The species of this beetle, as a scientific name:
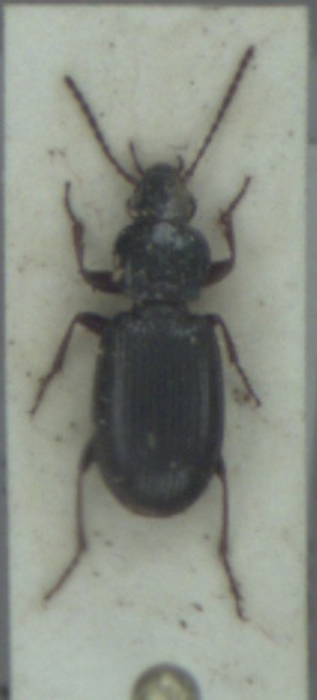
Pterostichus strenuus
